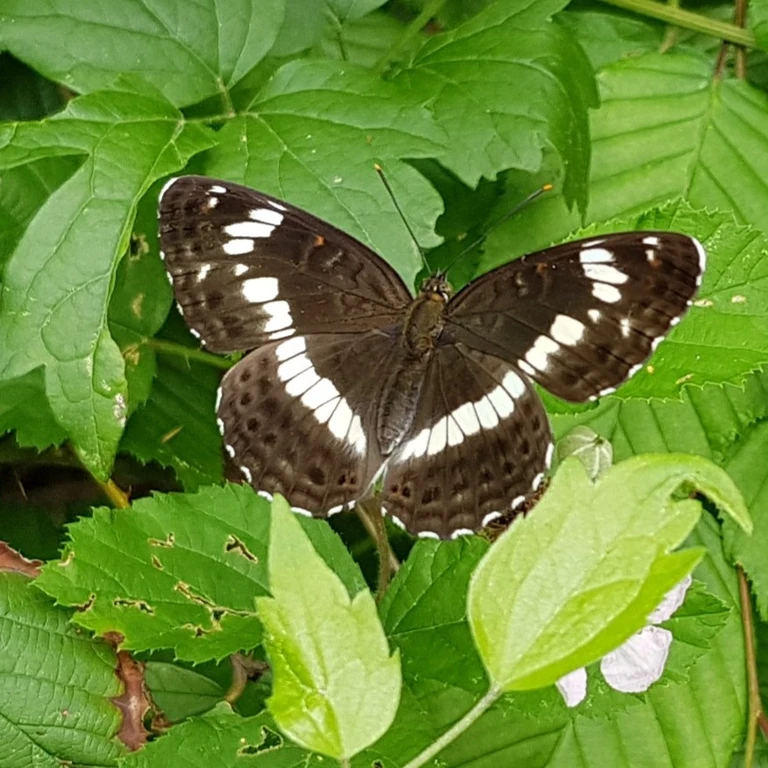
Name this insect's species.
Limenitis camilla (also Ladoga camilla)
